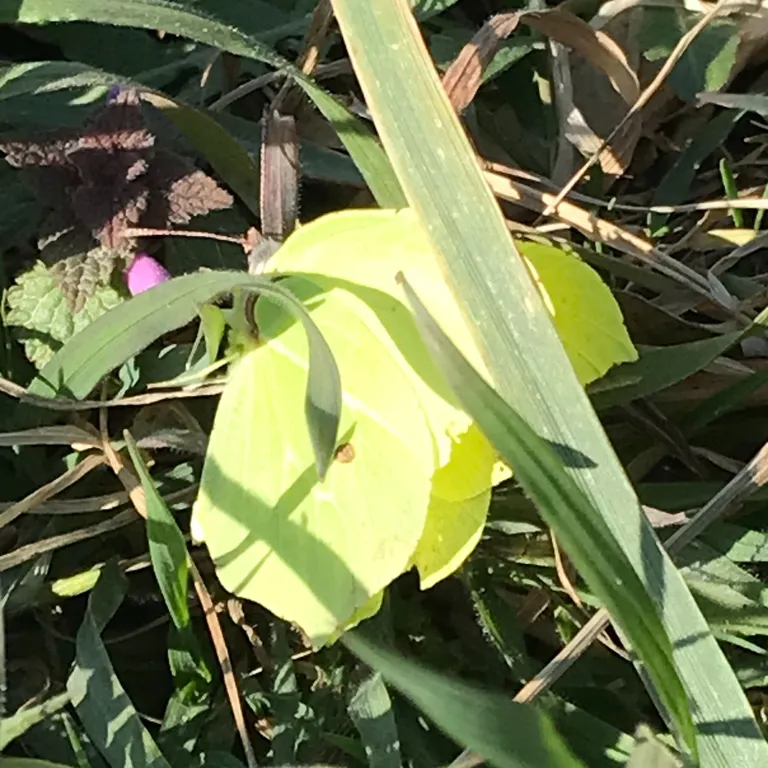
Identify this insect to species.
Gonepteryx rhamni
